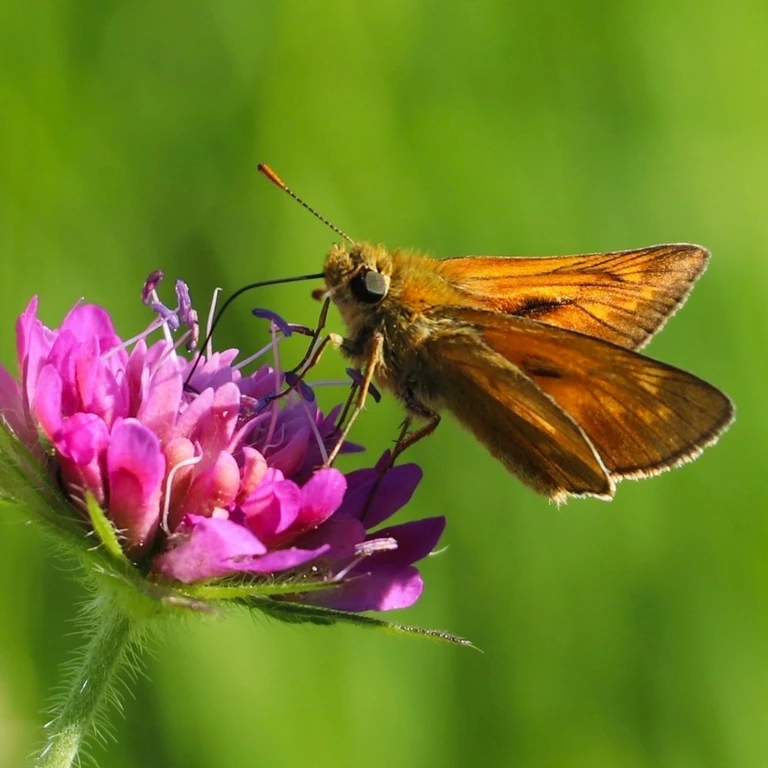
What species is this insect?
Ochlodes sylvanus (also Ochlodes venata)
